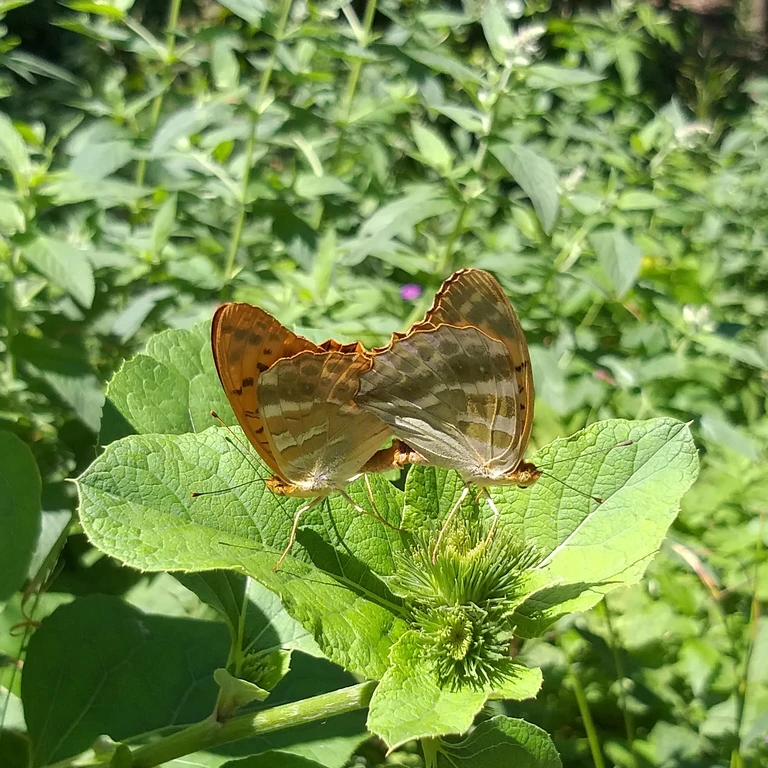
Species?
Argynnis paphia
